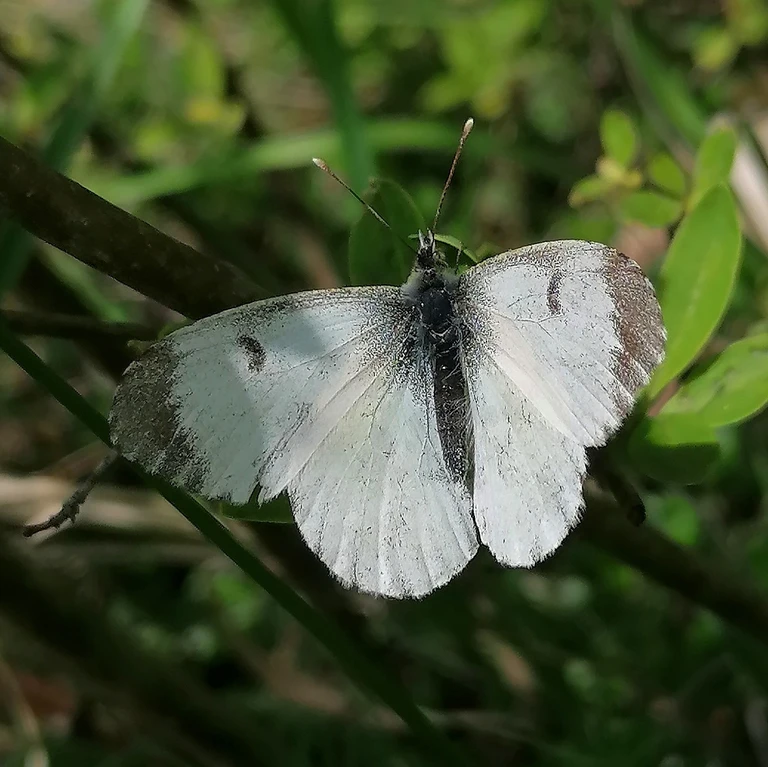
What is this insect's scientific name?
Anthocharis cardamines
